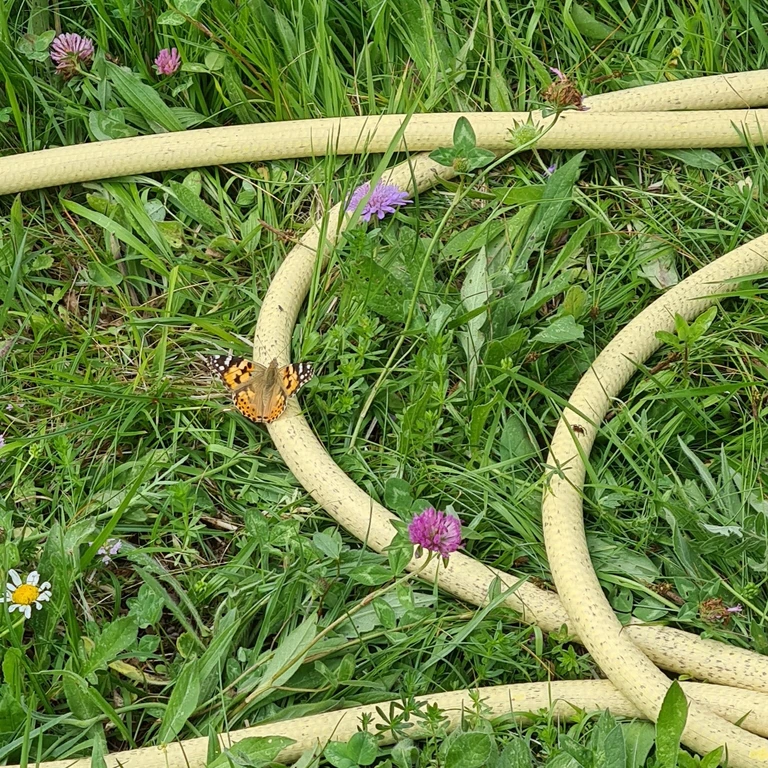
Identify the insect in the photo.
Vanessa cardui
